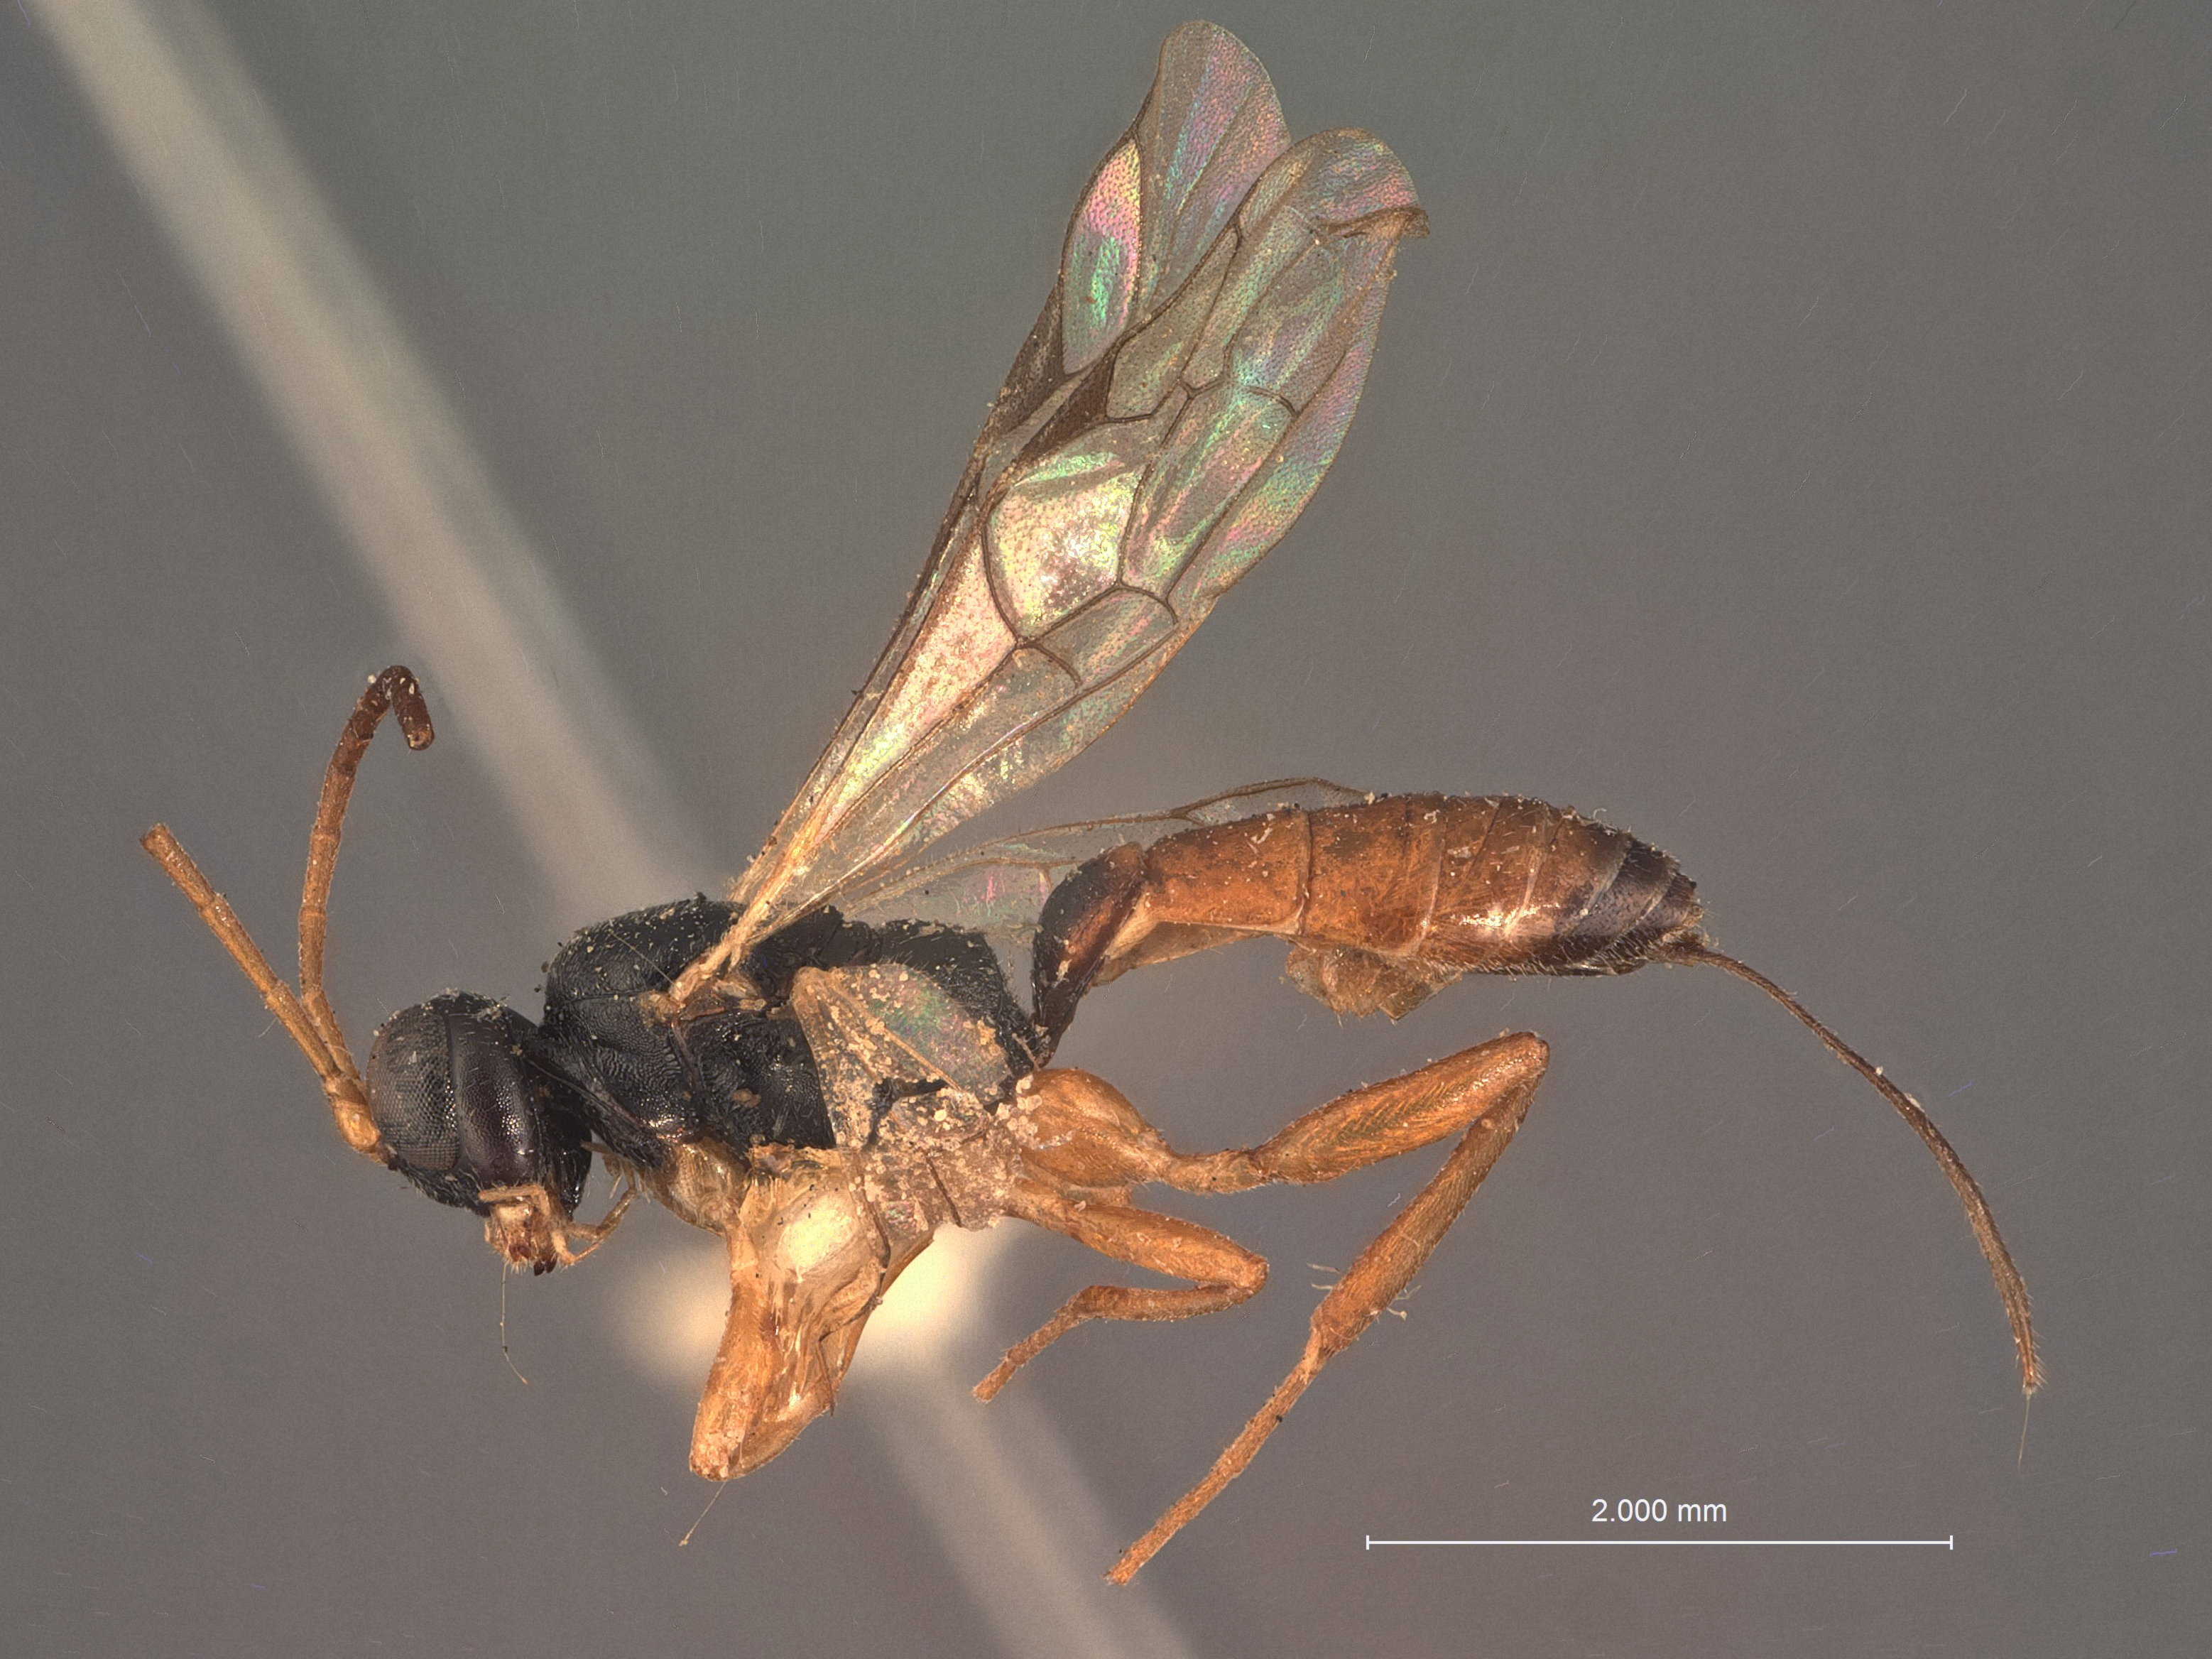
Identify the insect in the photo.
Hemiteles virginiensis
